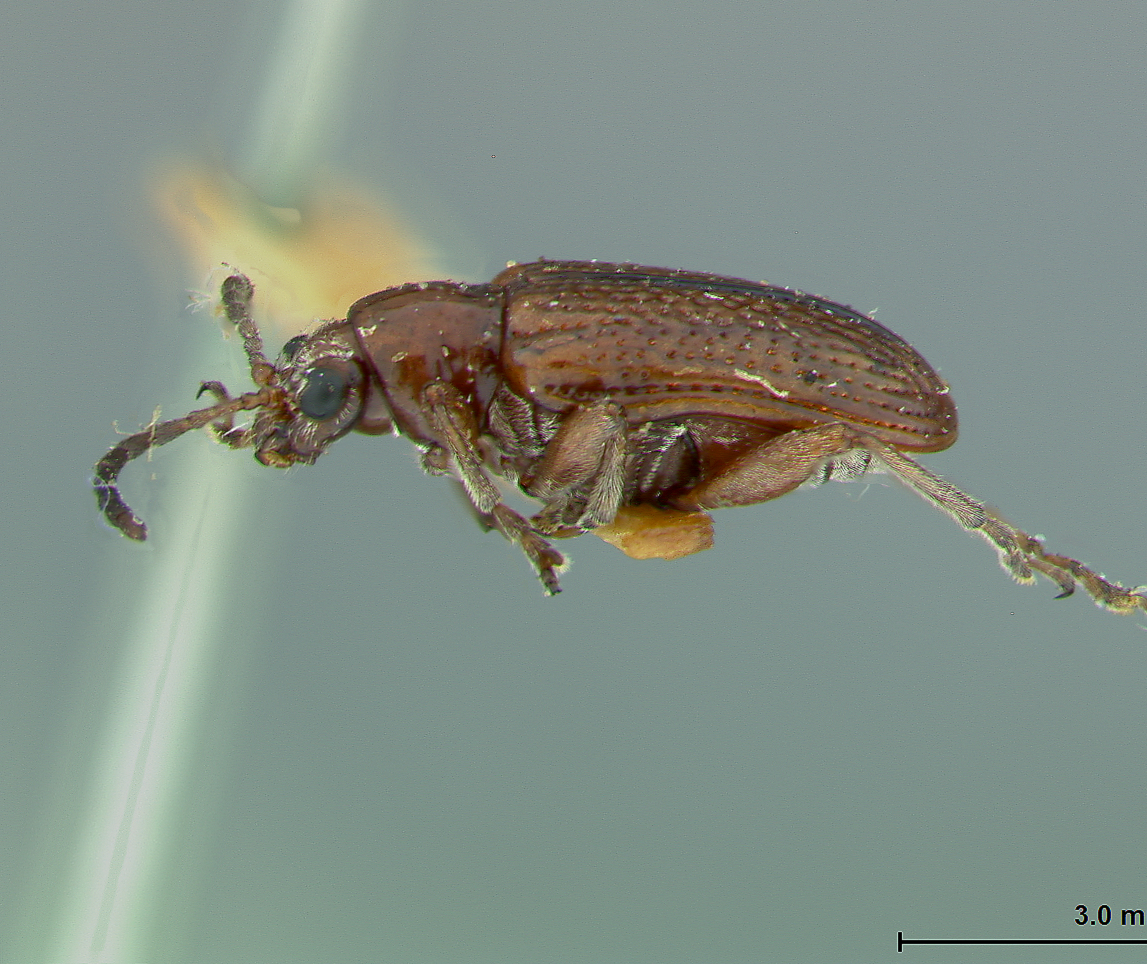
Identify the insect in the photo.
Lema jacobina
